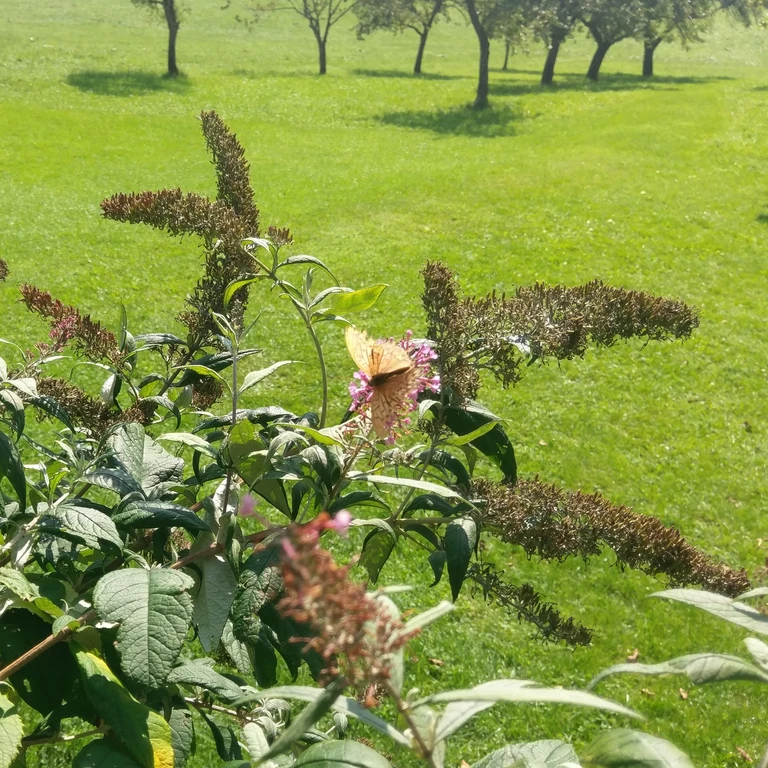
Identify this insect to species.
Argynnis paphia
